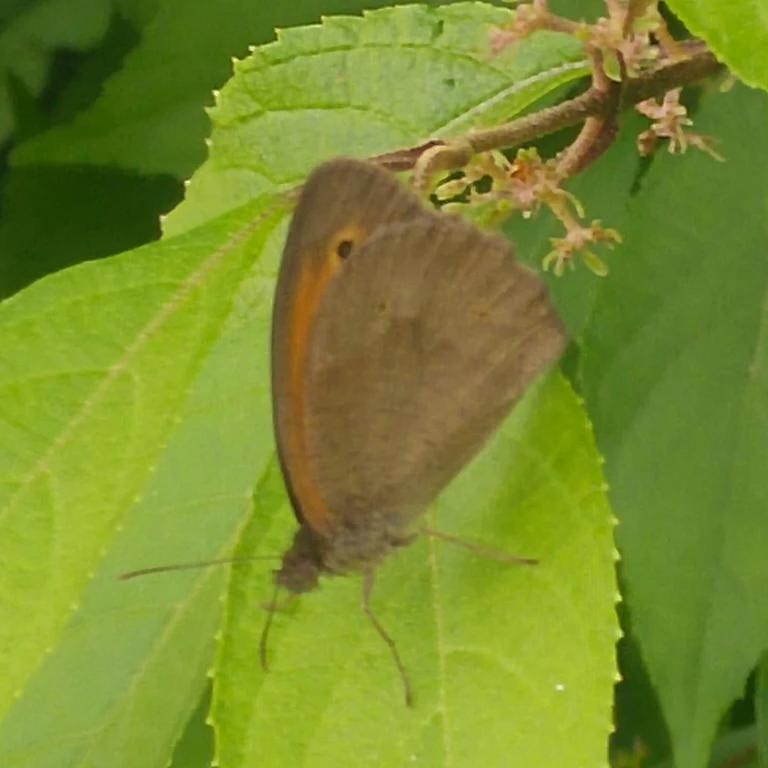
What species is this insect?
Maniola jurtina
